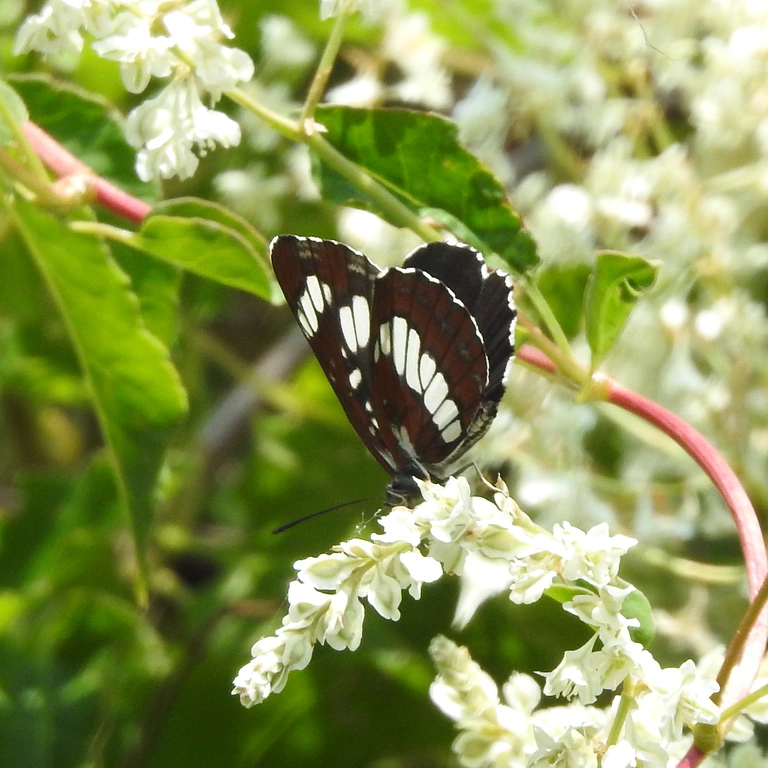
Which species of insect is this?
Neptis rivularis
